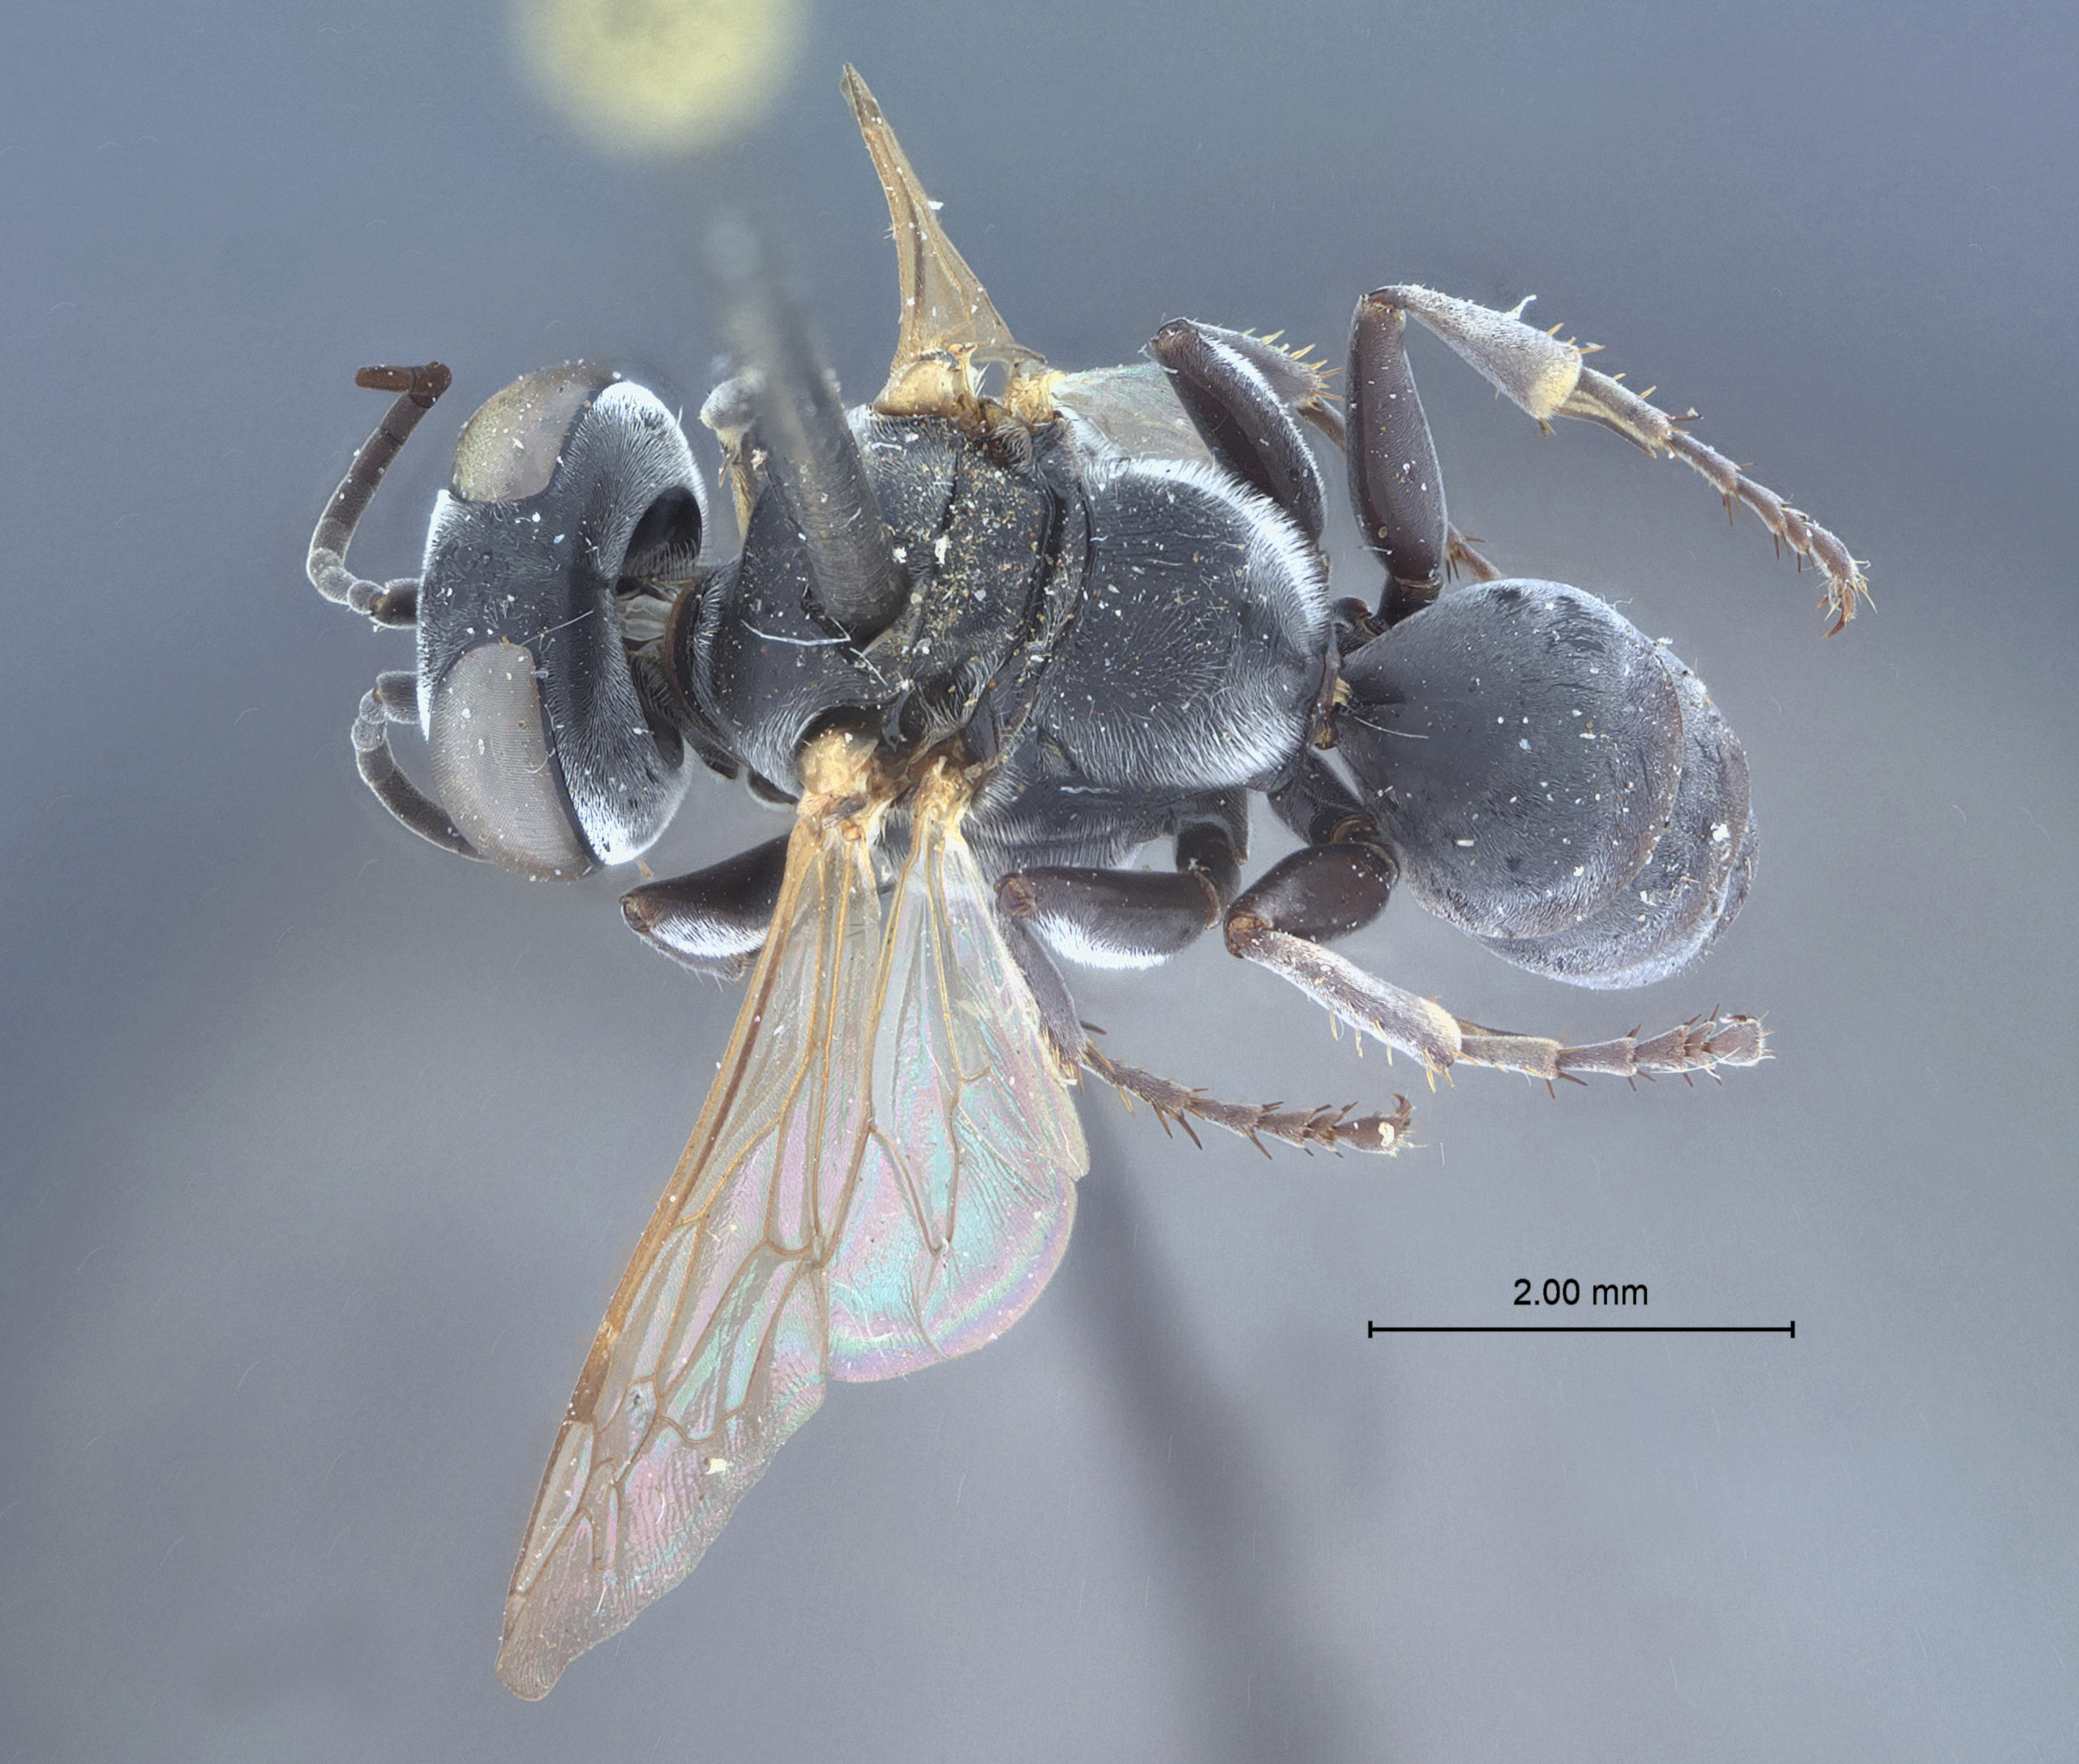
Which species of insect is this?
Tachysphex anthracinus
